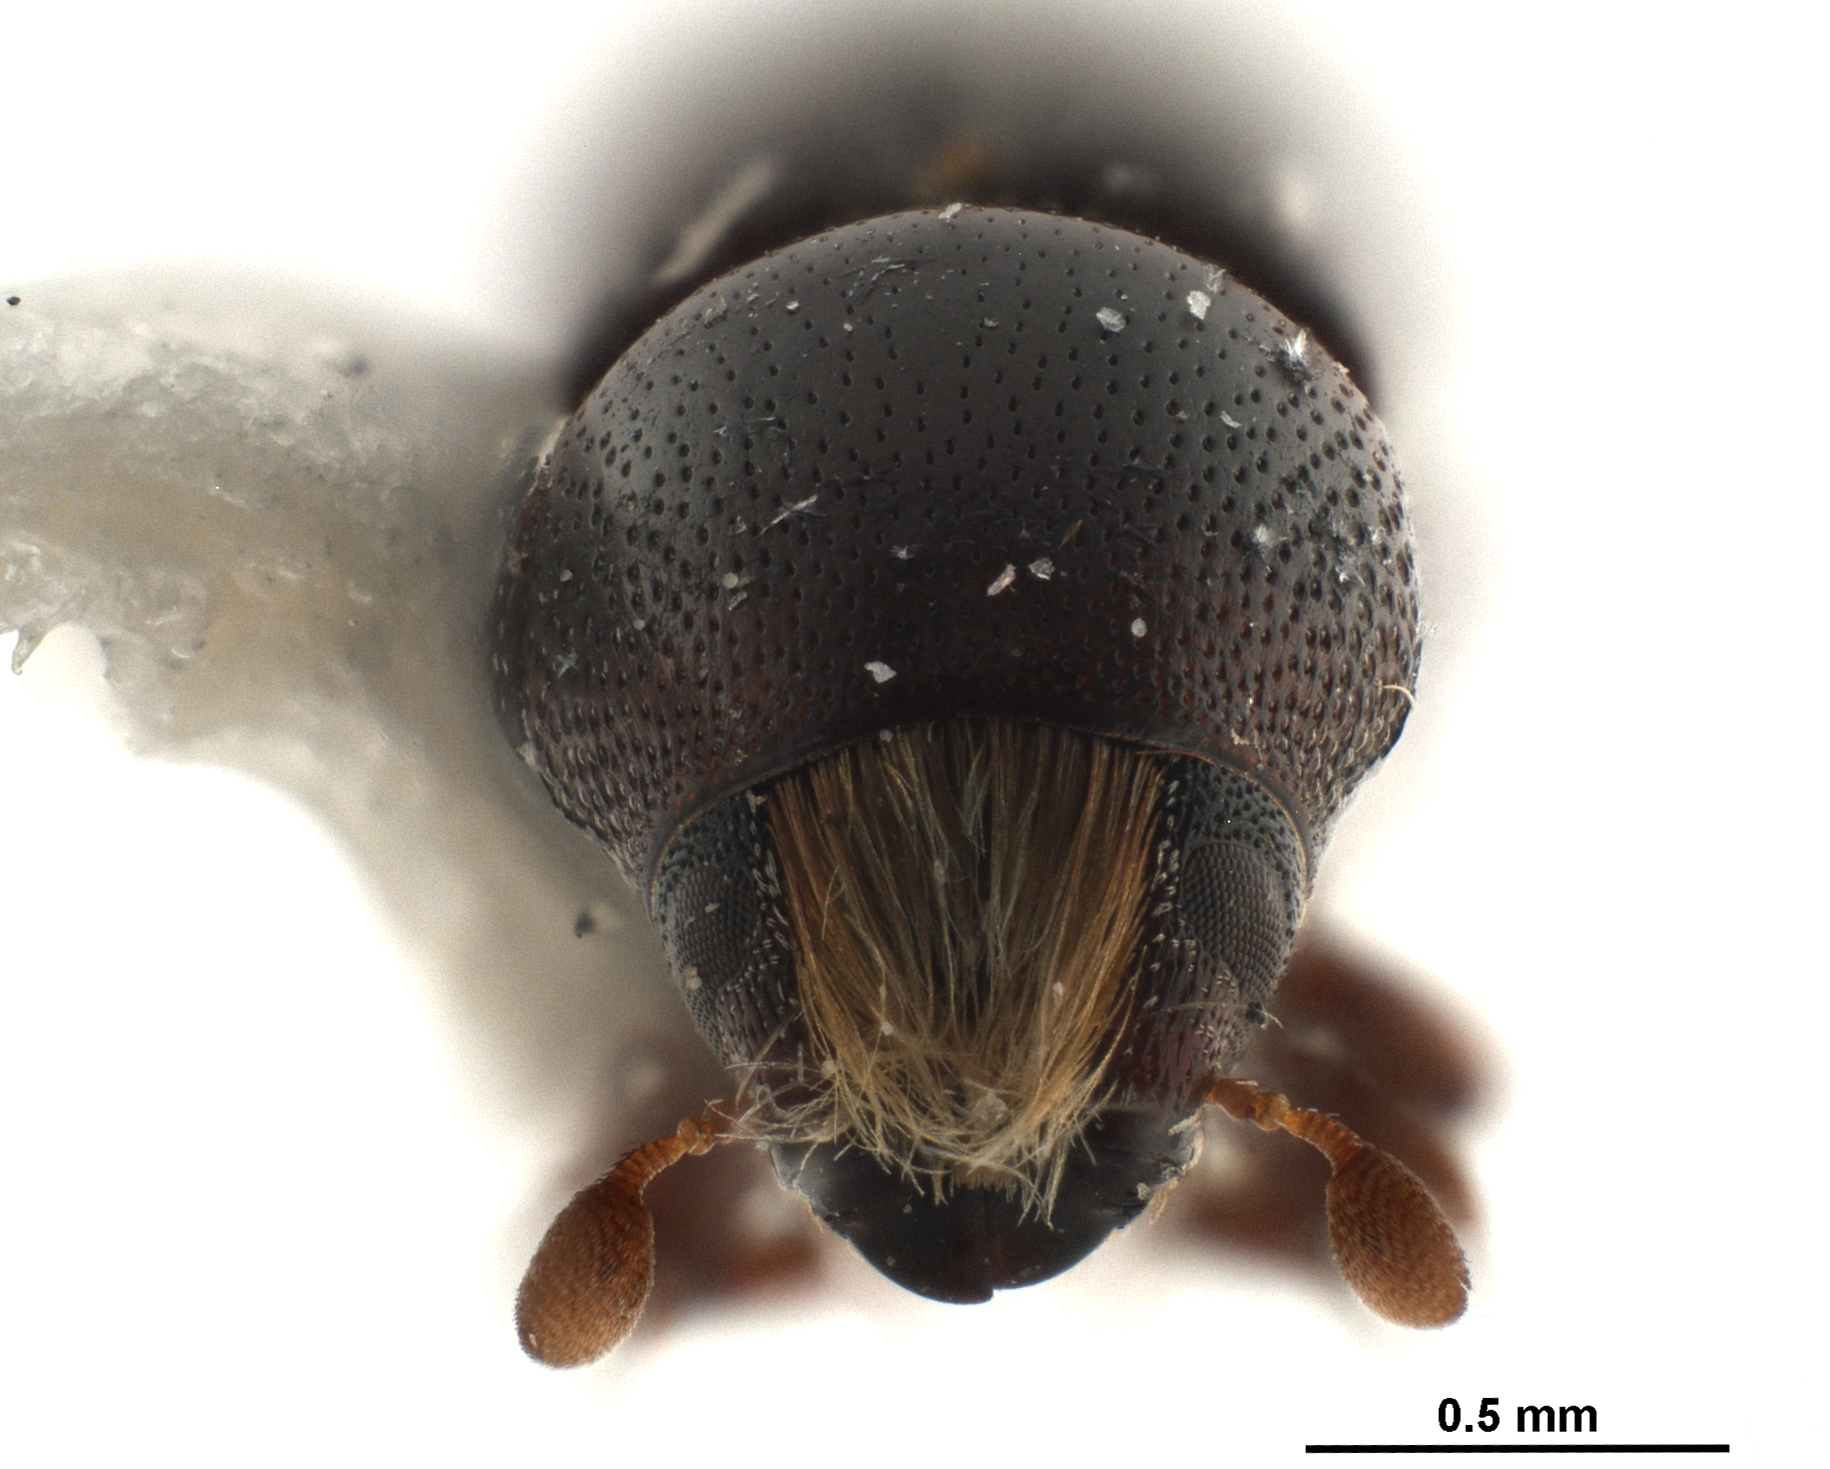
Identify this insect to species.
Scolytopsis puncticollis
